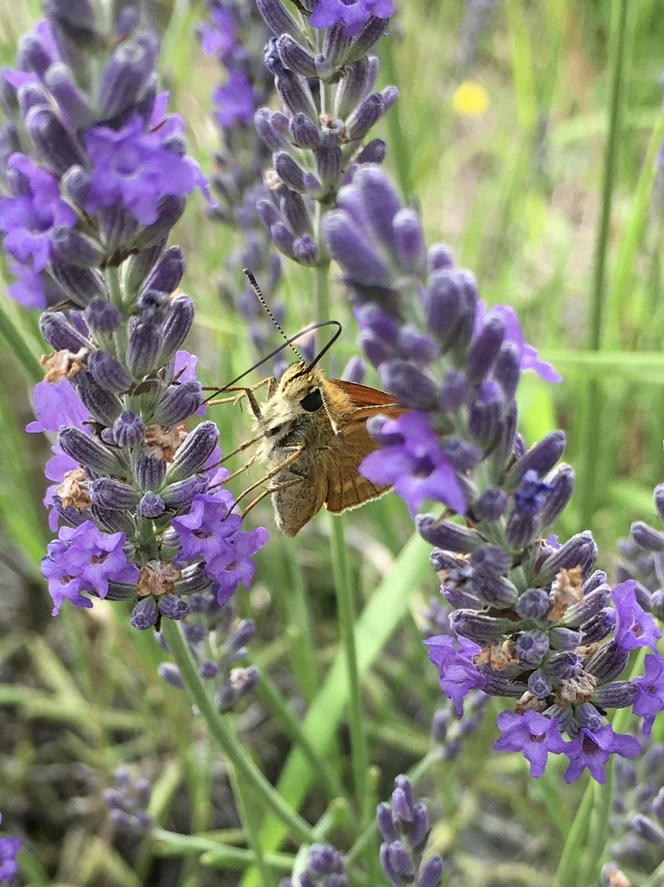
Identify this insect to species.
Ochlodes sylvanus (also Ochlodes venata)
